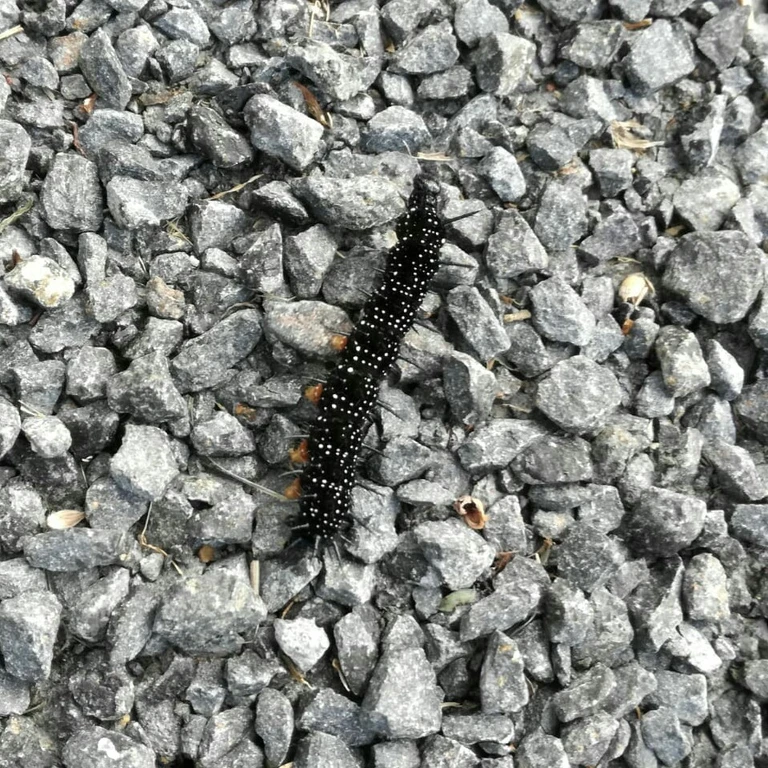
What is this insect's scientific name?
Aglais io
